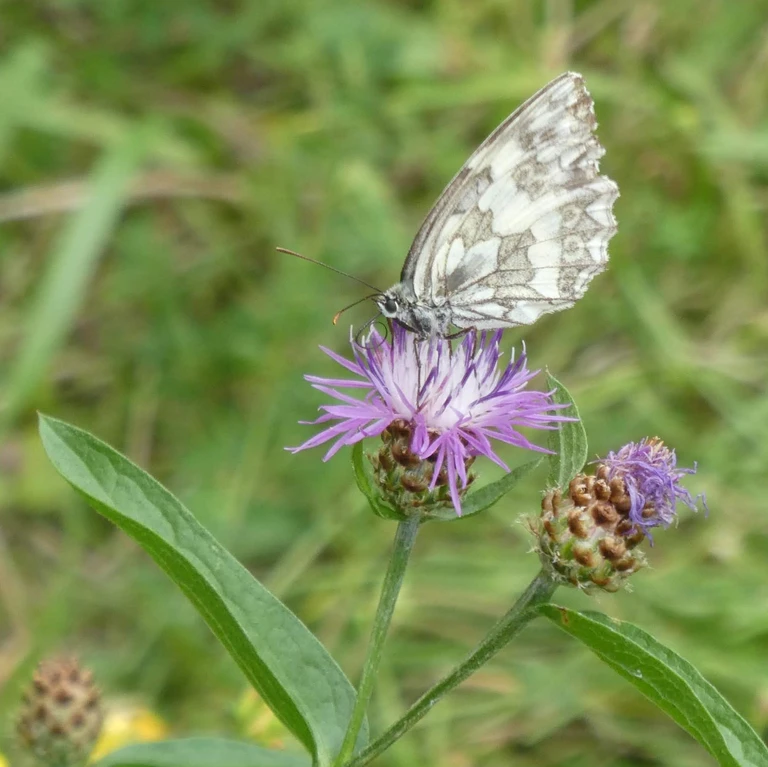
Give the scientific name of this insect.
Melanargia galathea
